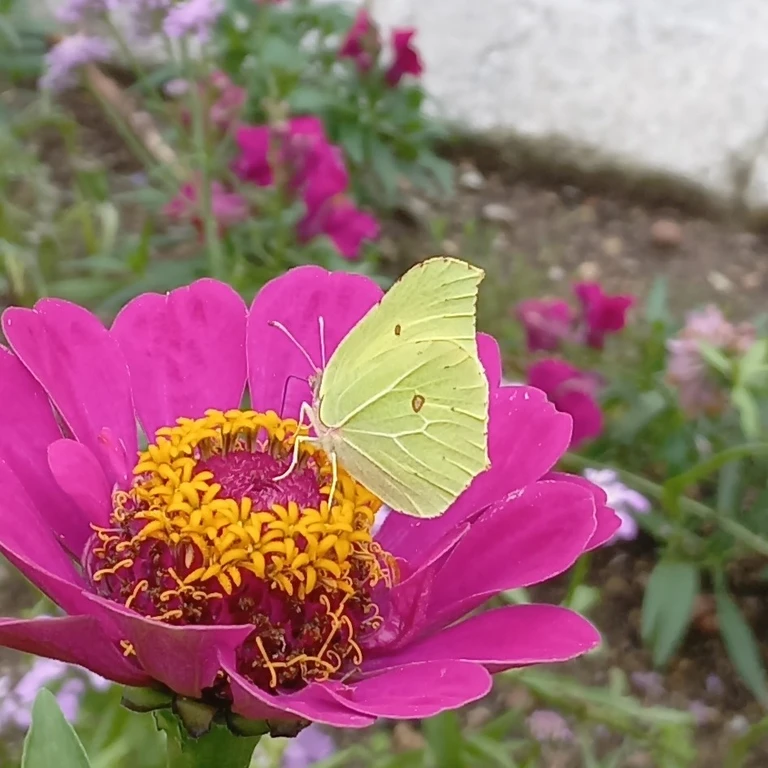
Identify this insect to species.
Gonepteryx rhamni
